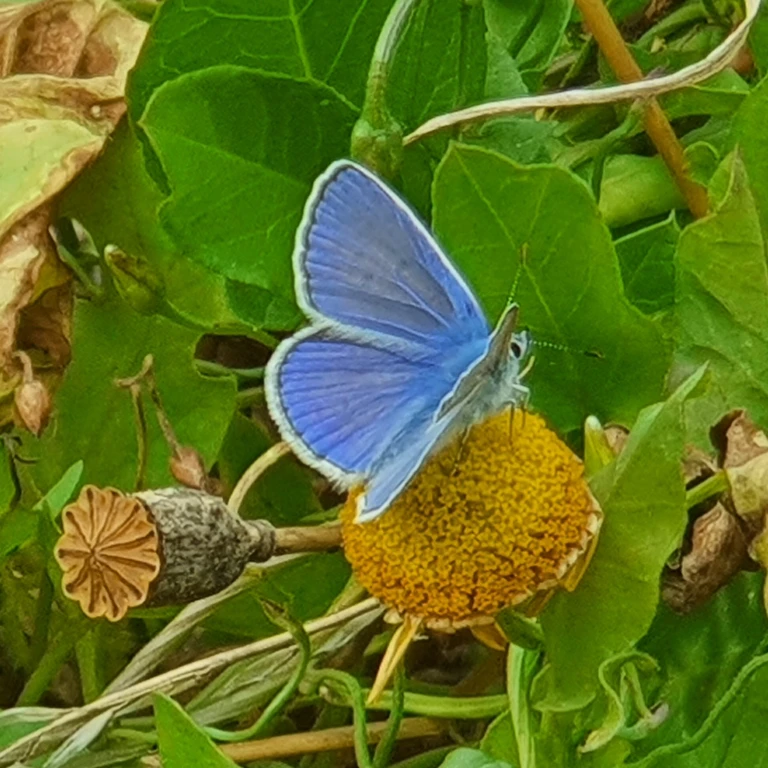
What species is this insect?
Polyommatus icarus
